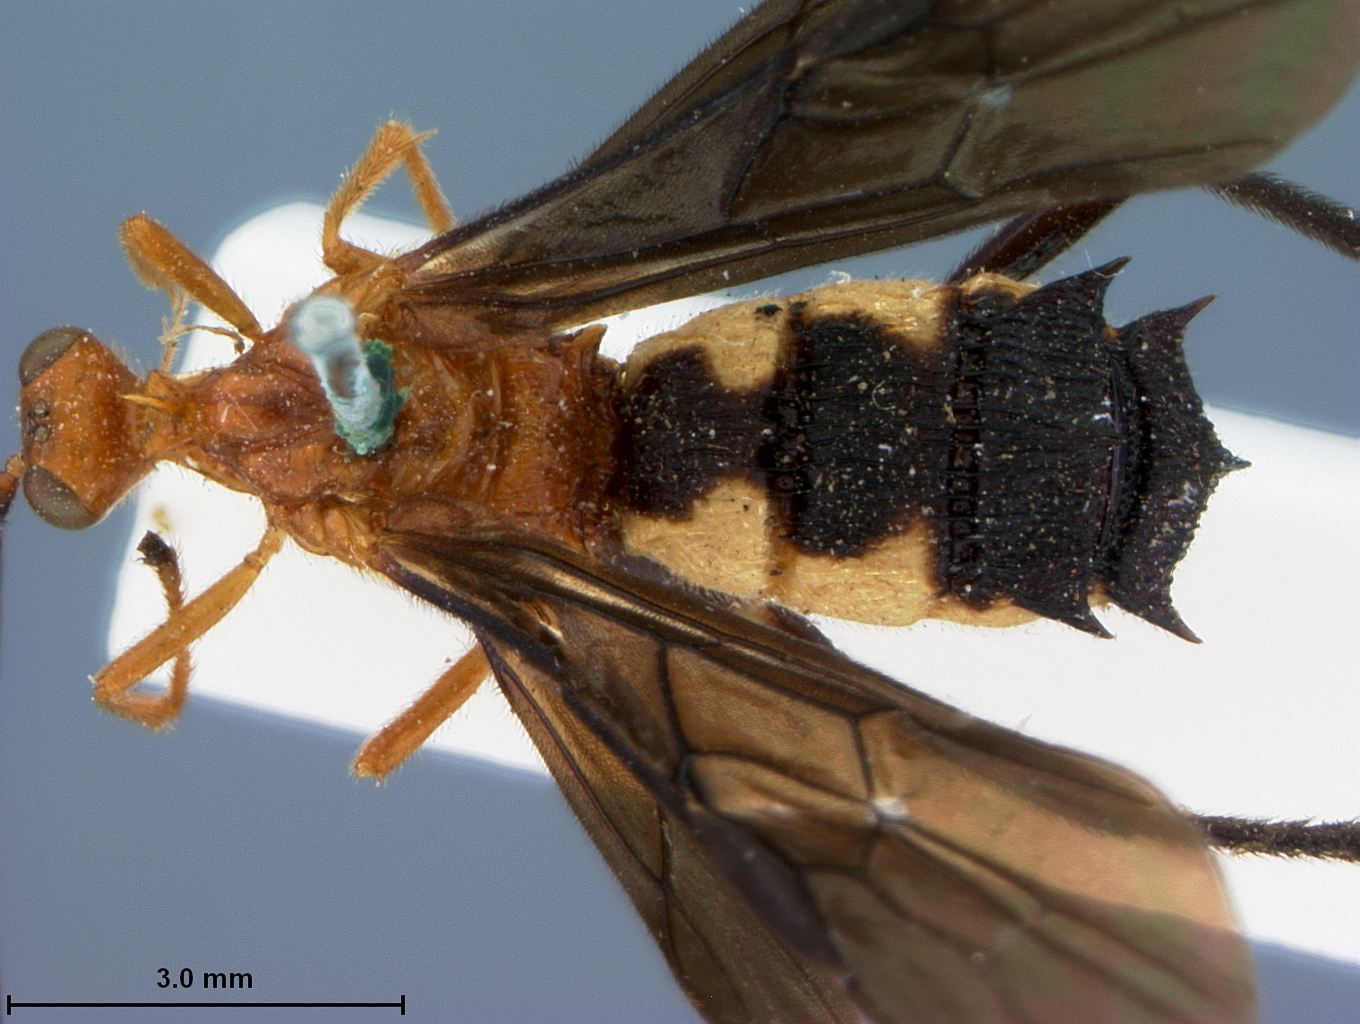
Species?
Spinaria triangulifera
